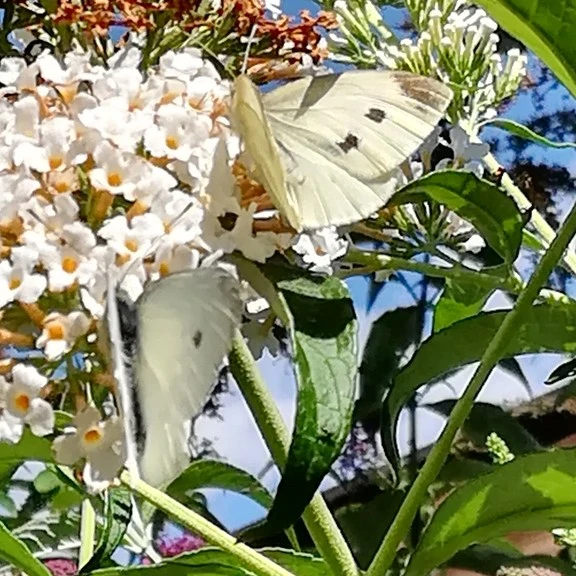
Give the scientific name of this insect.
Pieris rapae
